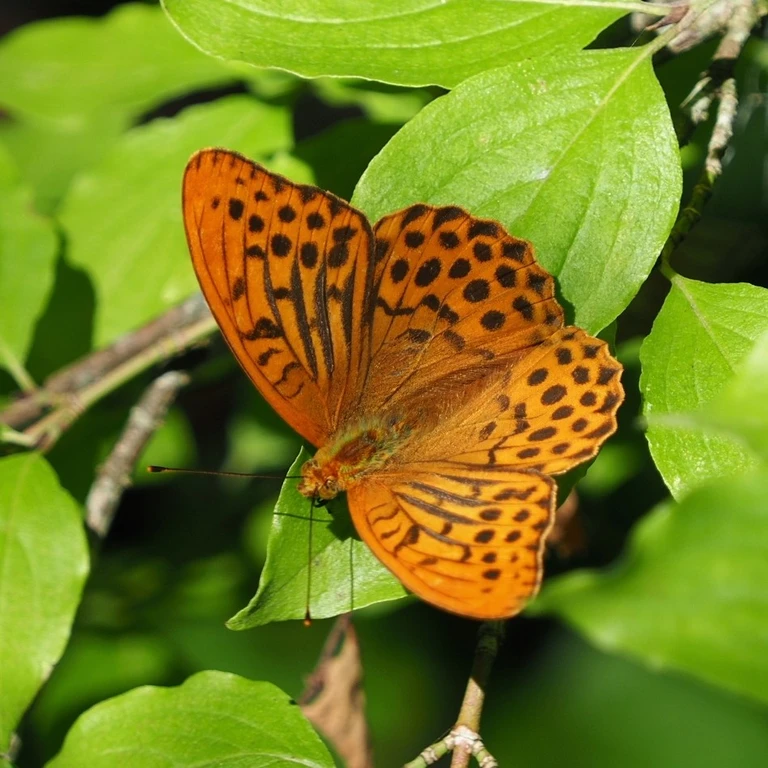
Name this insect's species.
Argynnis paphia
